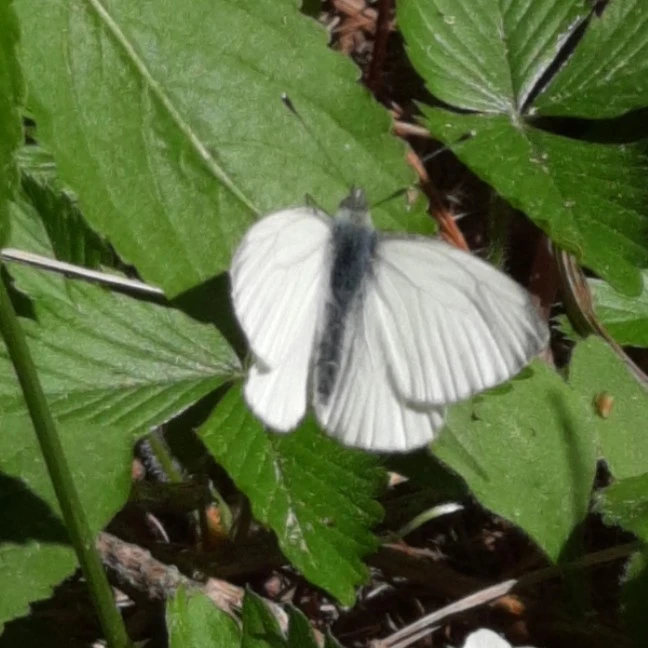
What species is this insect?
Pieris napi
